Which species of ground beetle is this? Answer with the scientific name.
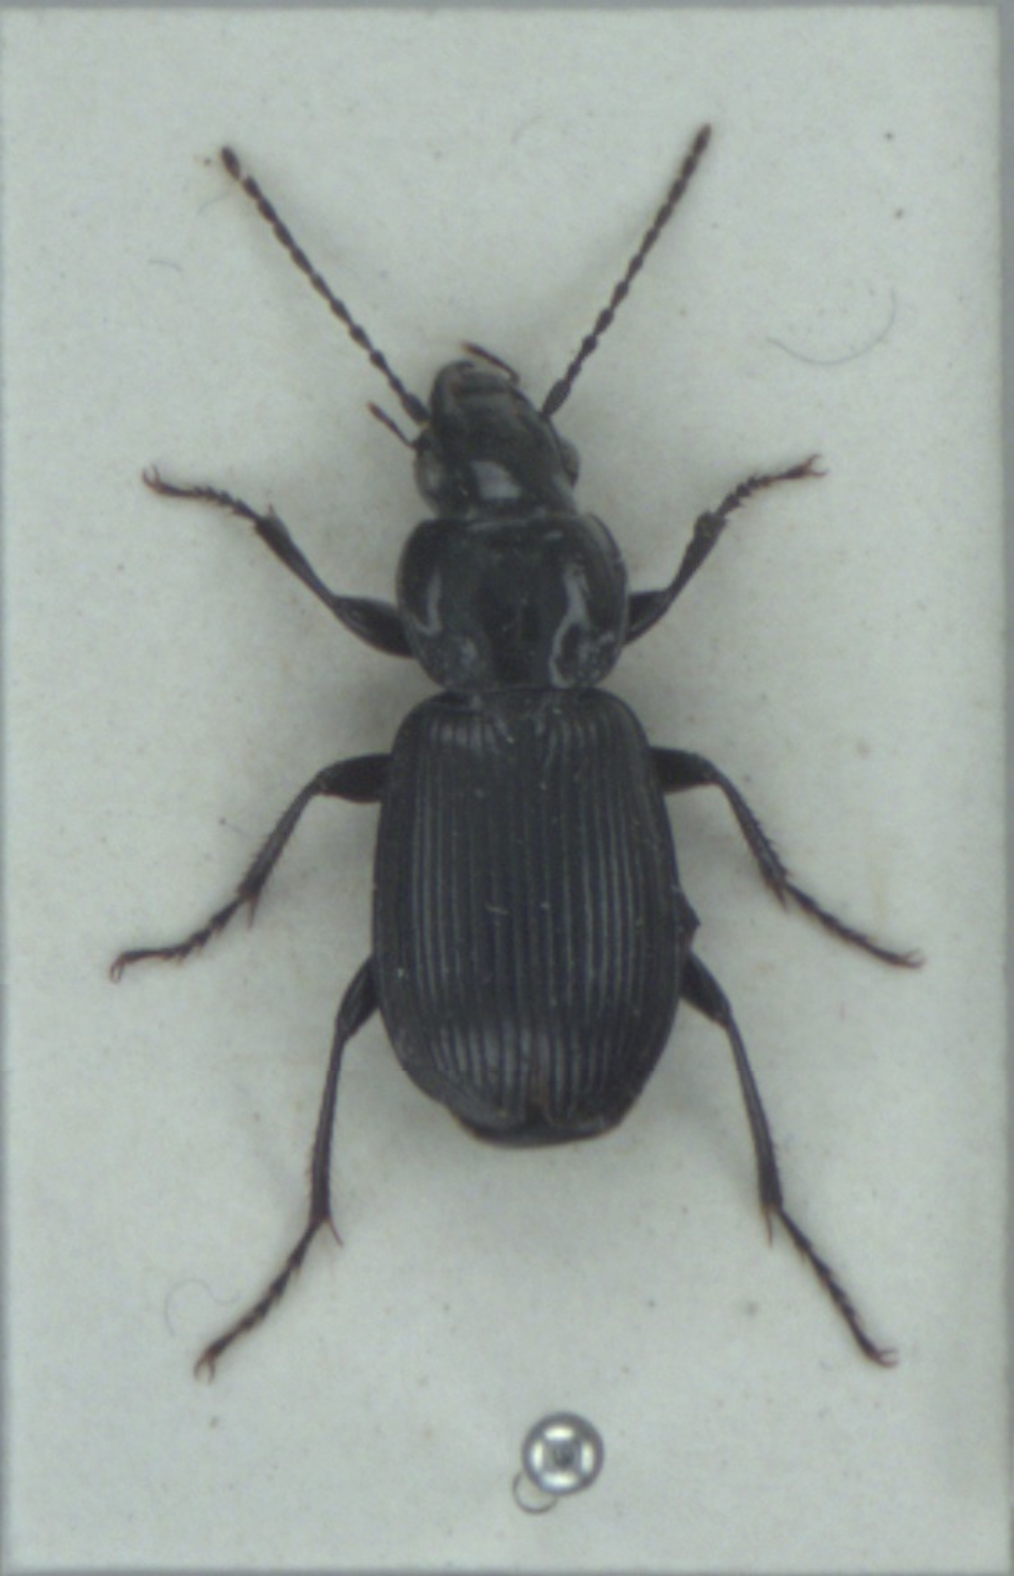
Pterostichus aethiops
